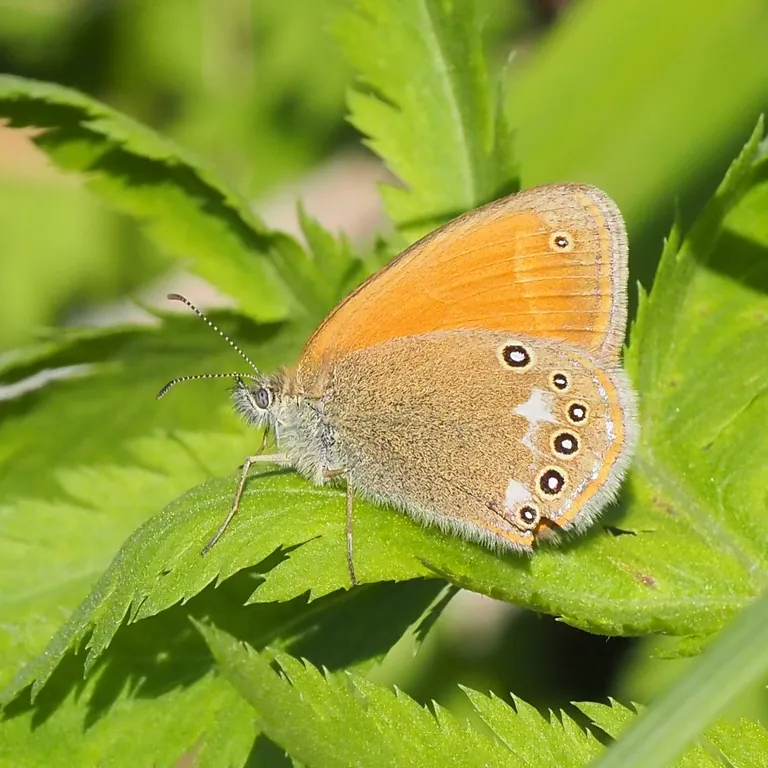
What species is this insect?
Coenonympha glycerion (also Coenonympha iphis)
